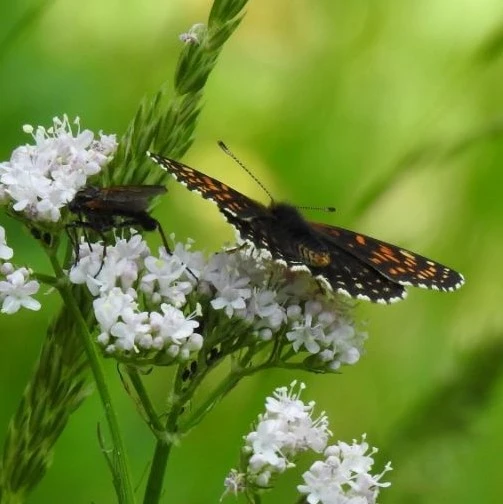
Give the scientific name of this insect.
Melitaea diamina
